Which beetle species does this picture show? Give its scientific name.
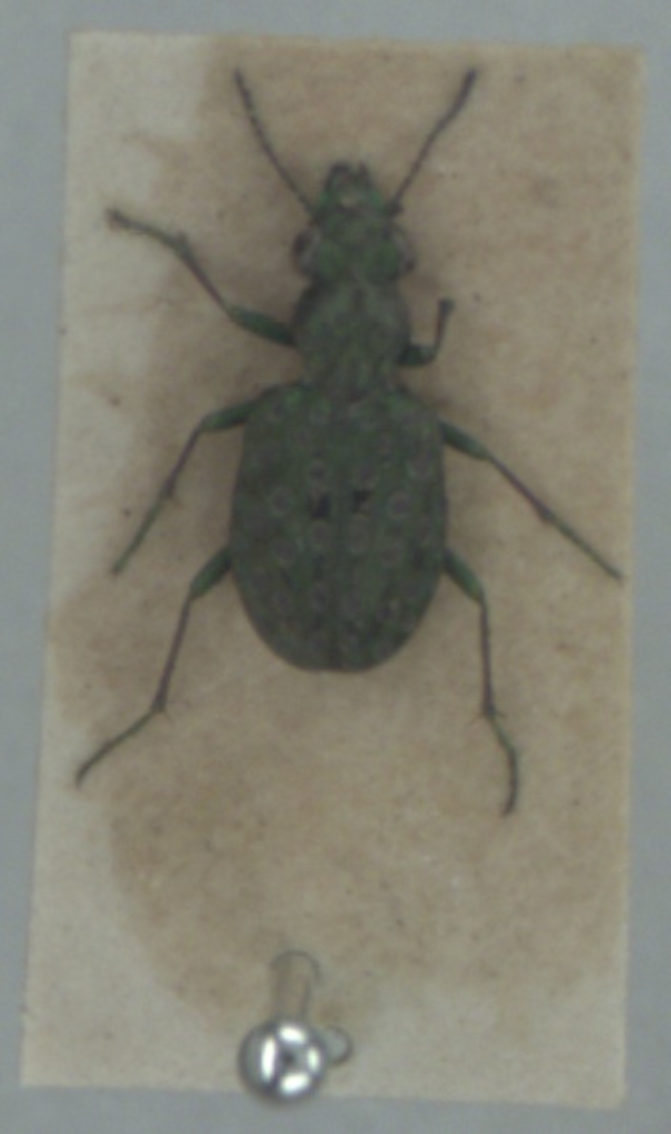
Elaphrus riparius
